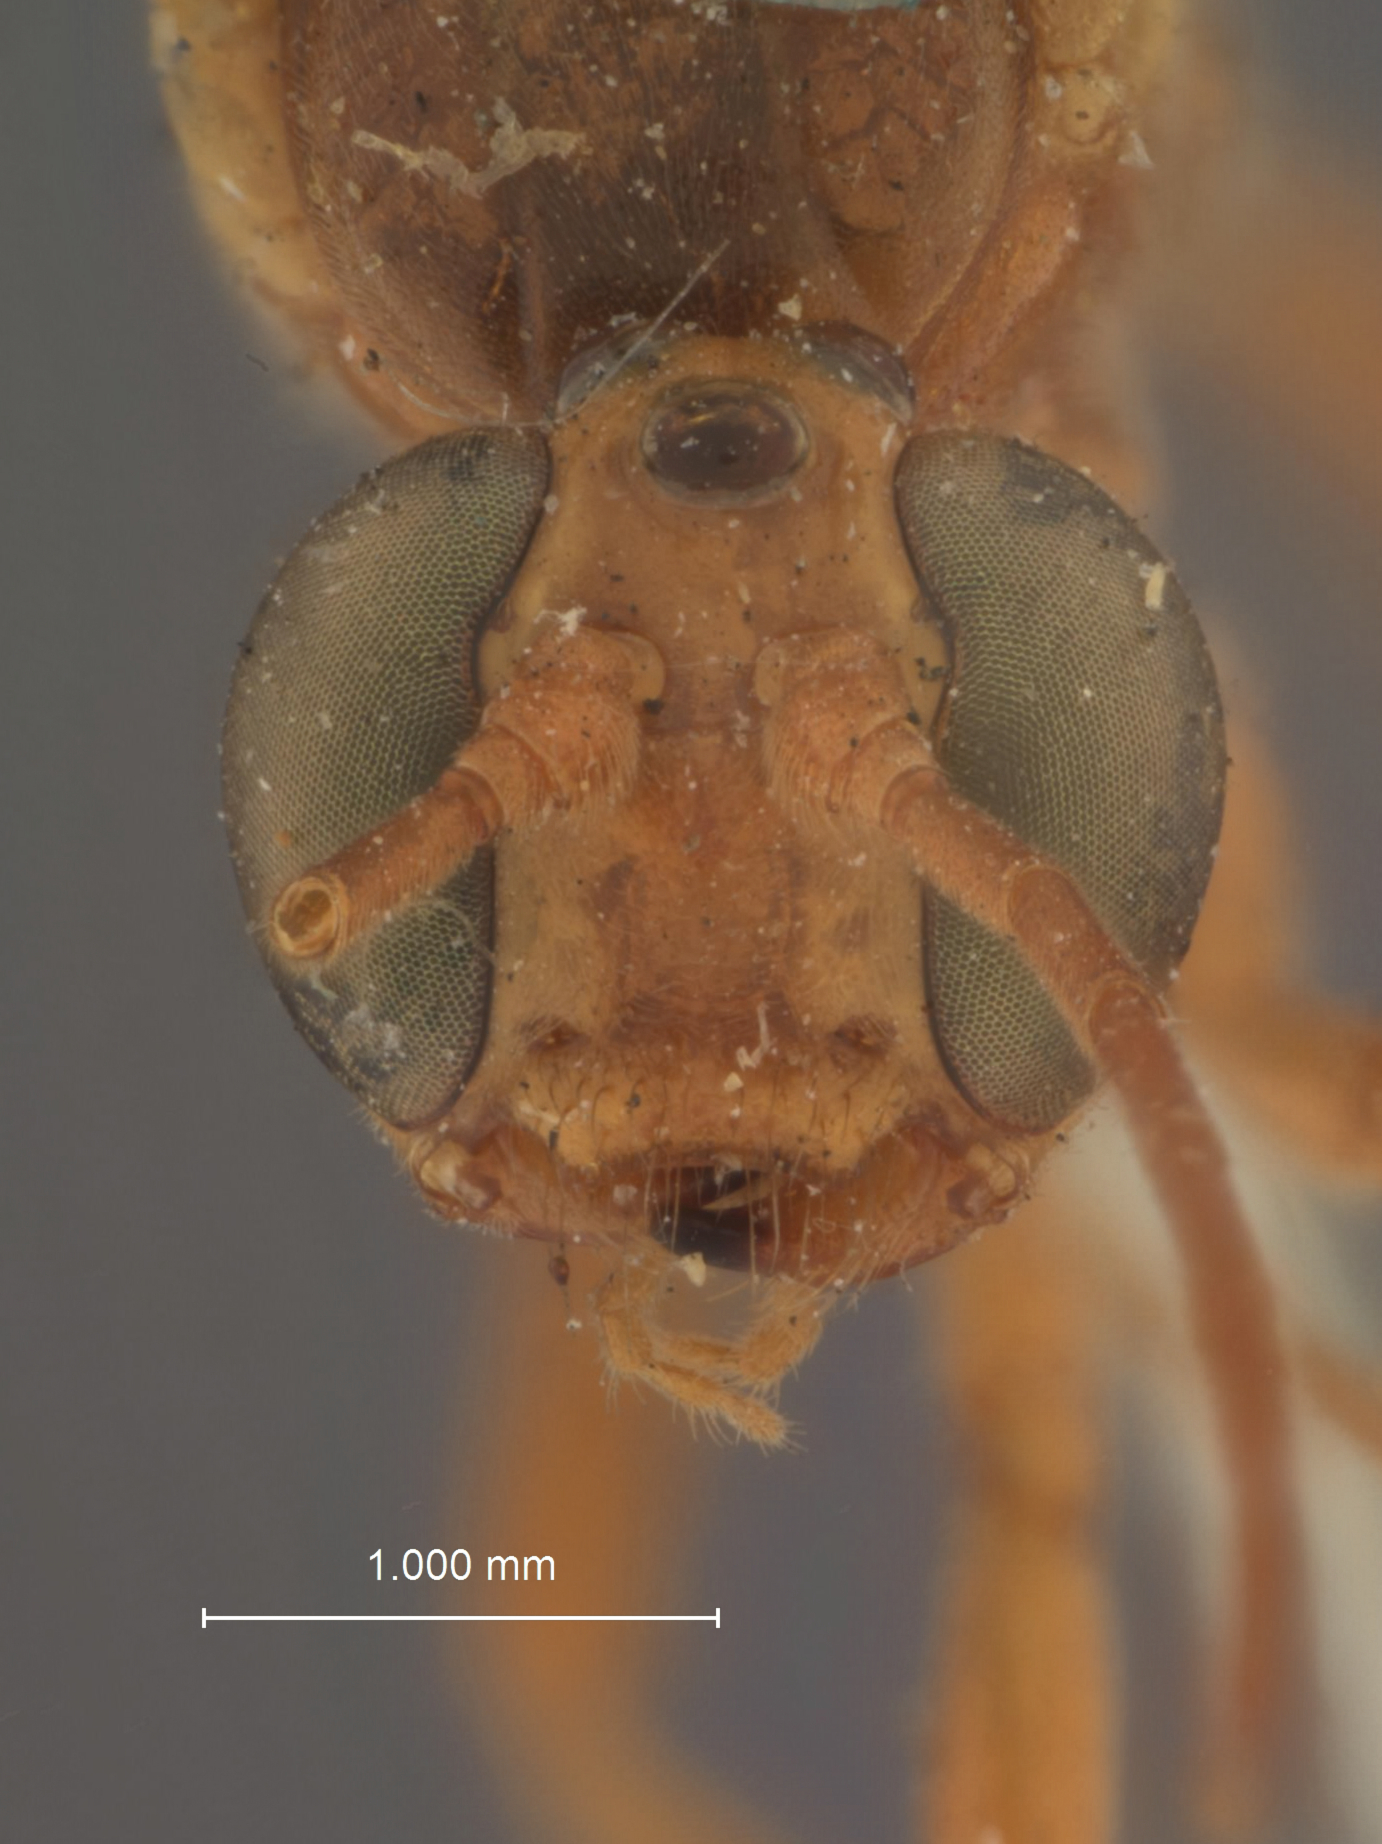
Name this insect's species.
Paniscus clypeatus
